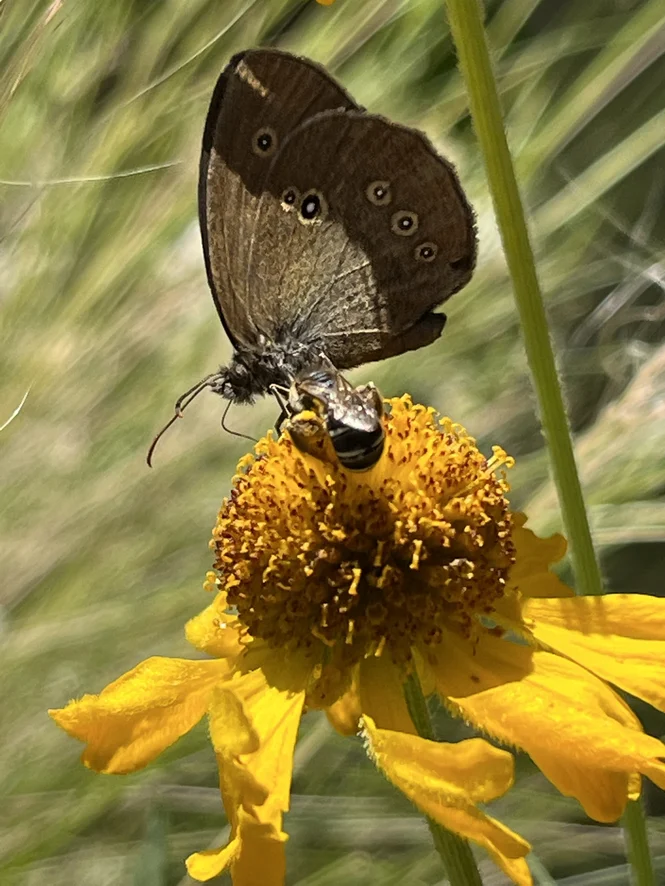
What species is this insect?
Aphantopus hyperantus
